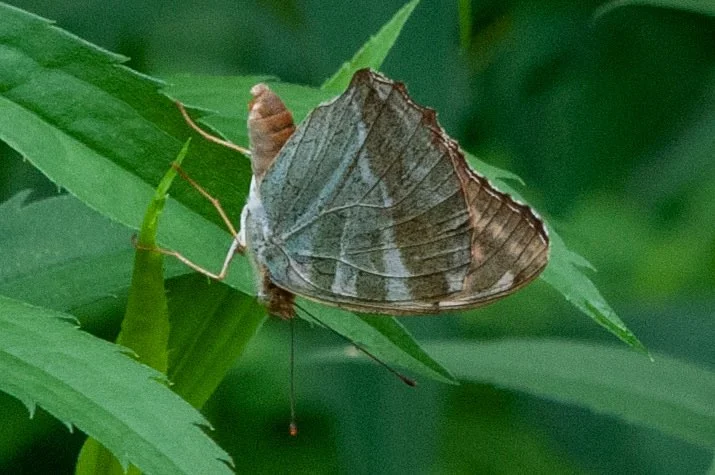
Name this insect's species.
Argynnis paphia
